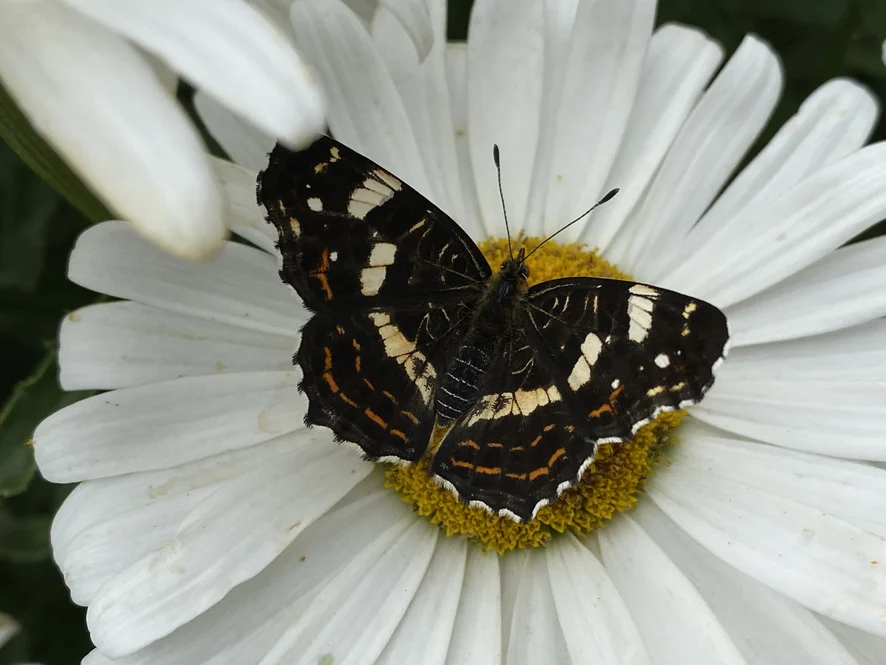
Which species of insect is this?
Araschnia levana
